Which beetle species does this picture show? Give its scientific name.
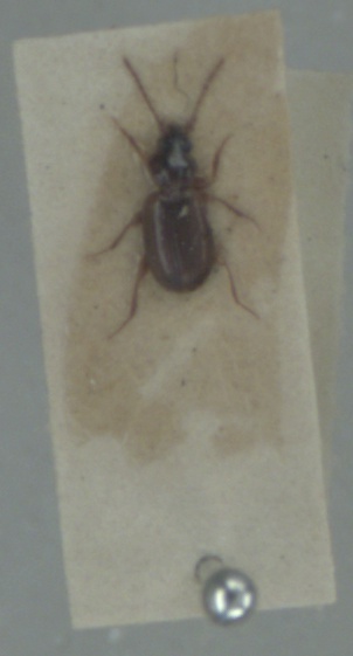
Trechus quadristriatus
